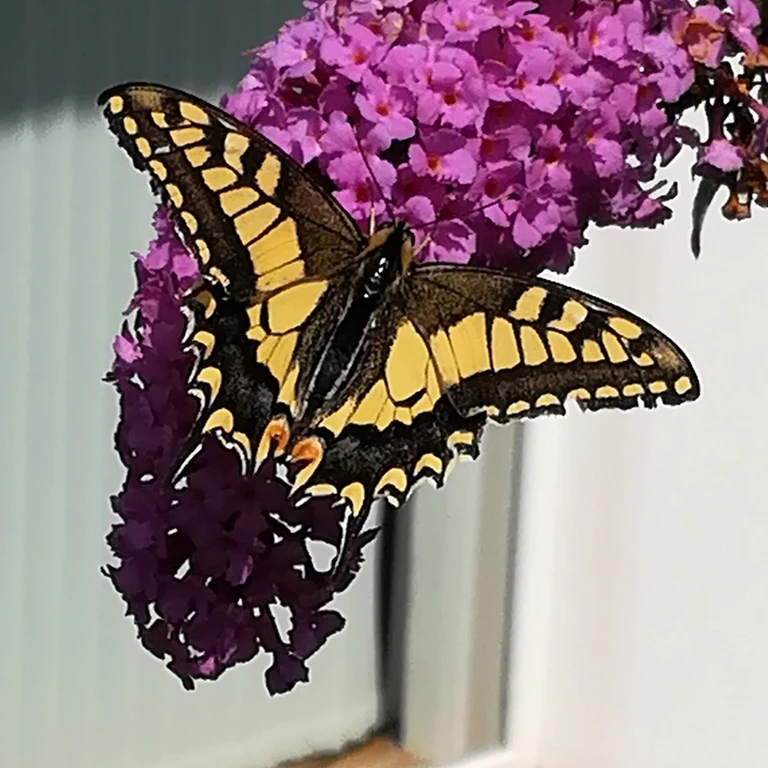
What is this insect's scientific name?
Papilio machaon
